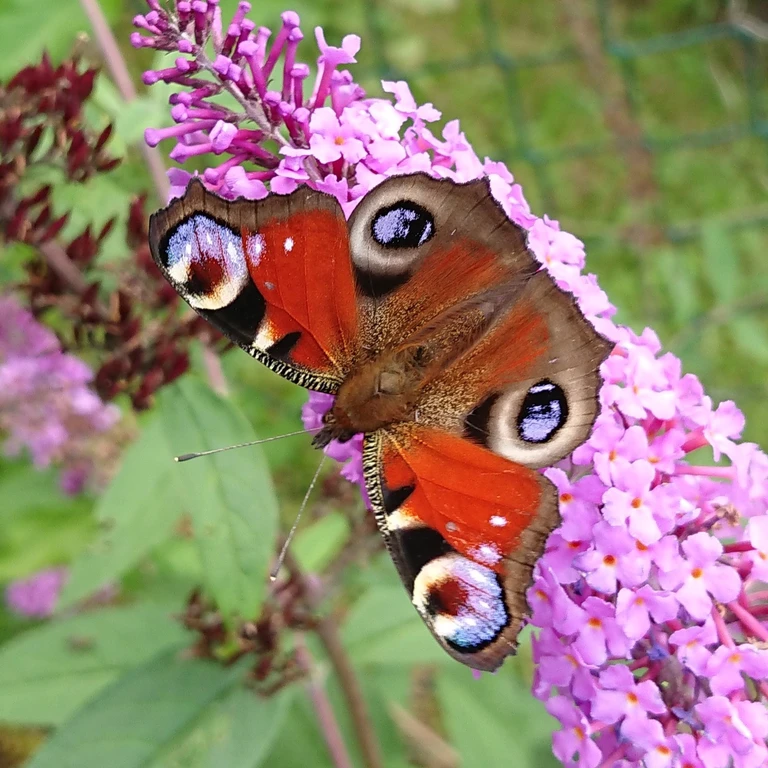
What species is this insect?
Aglais io
